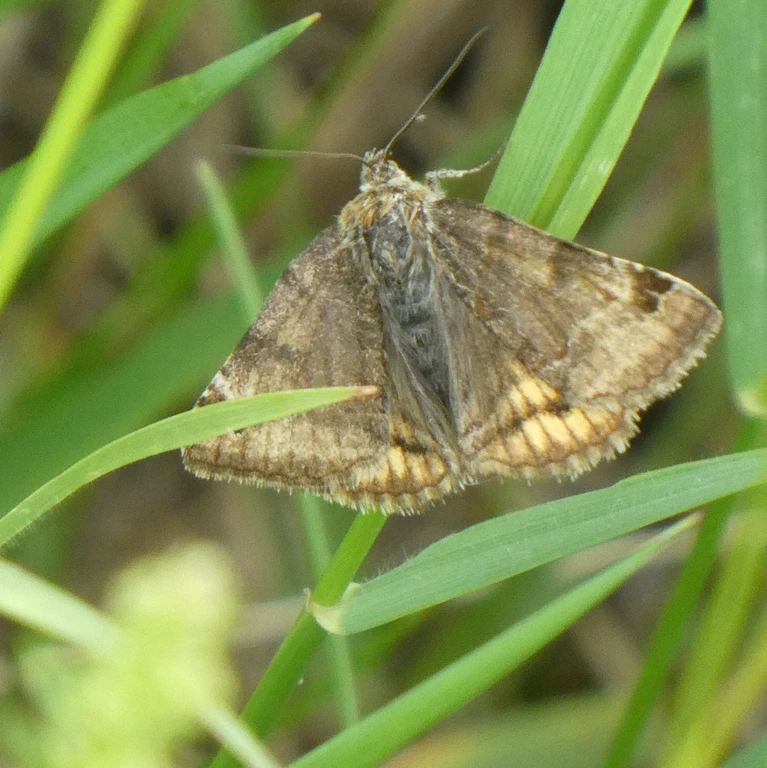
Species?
Euclidia glyphica
